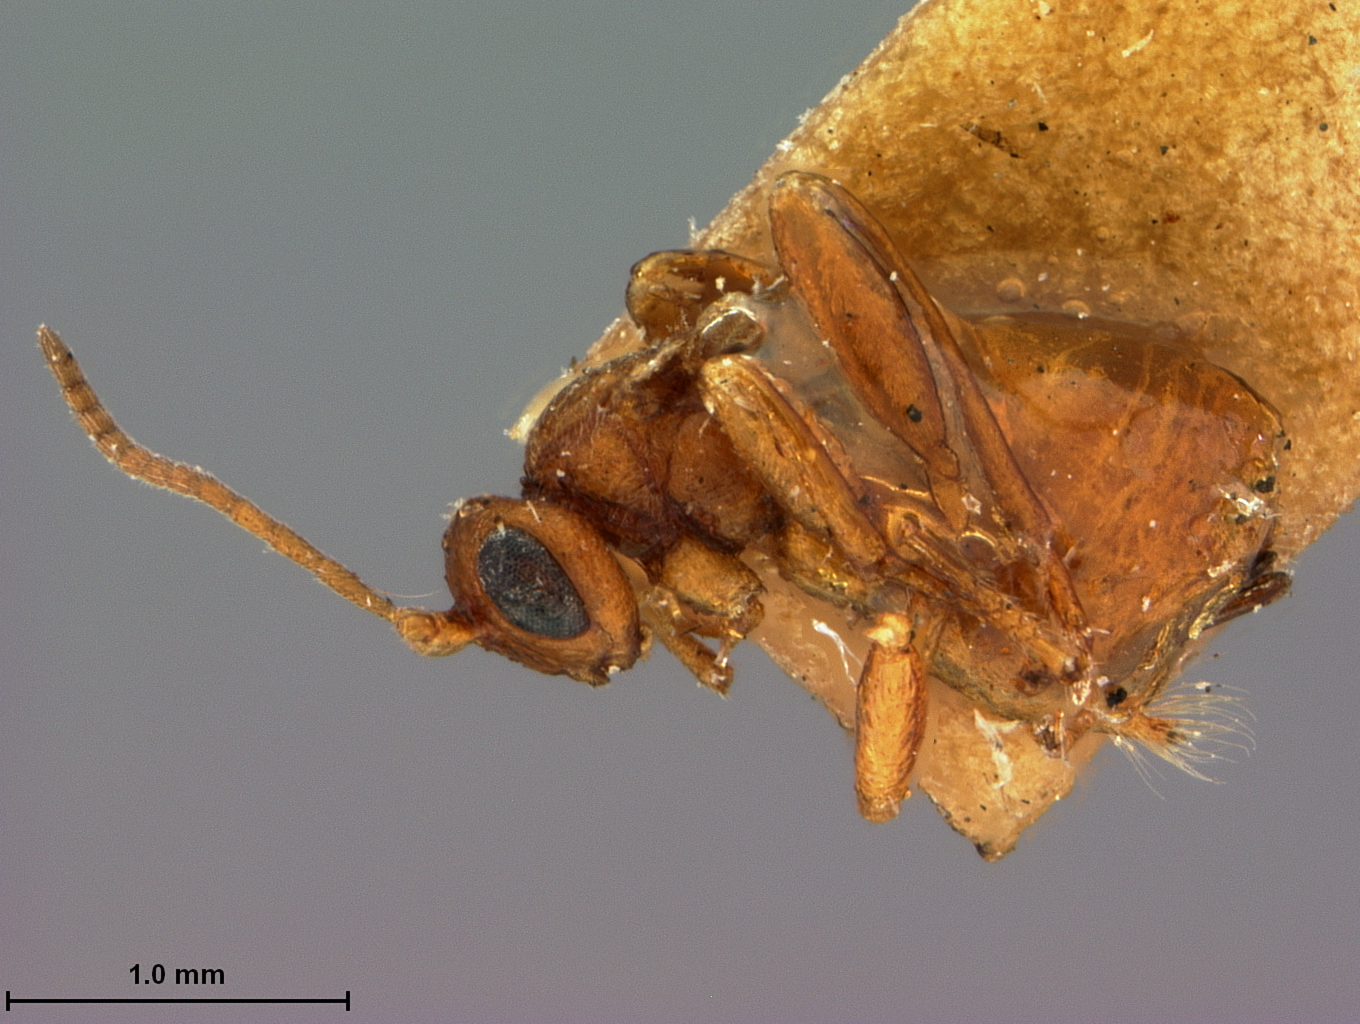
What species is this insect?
Biorhiza mellea
